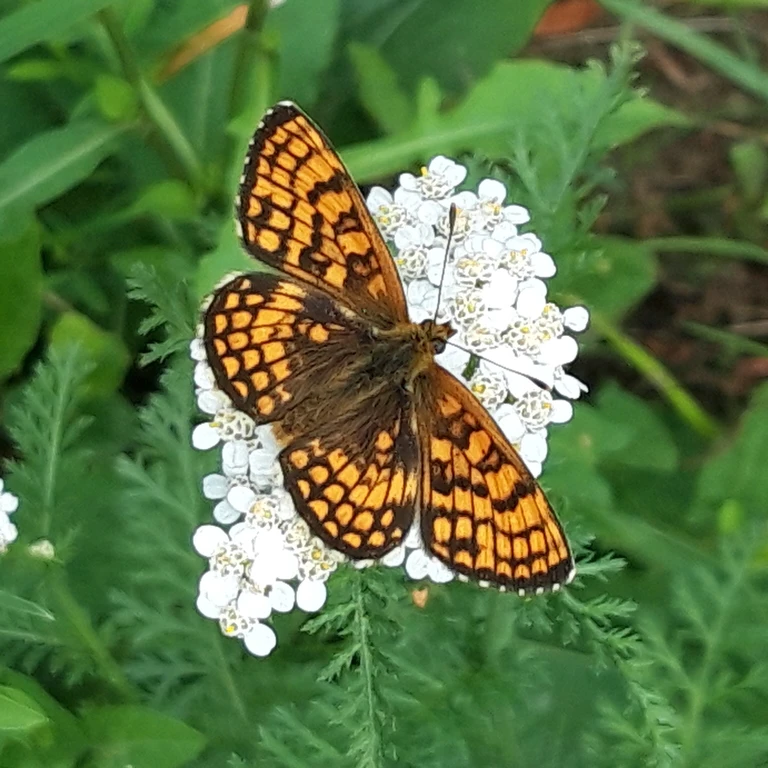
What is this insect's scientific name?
Melitaea athalia
